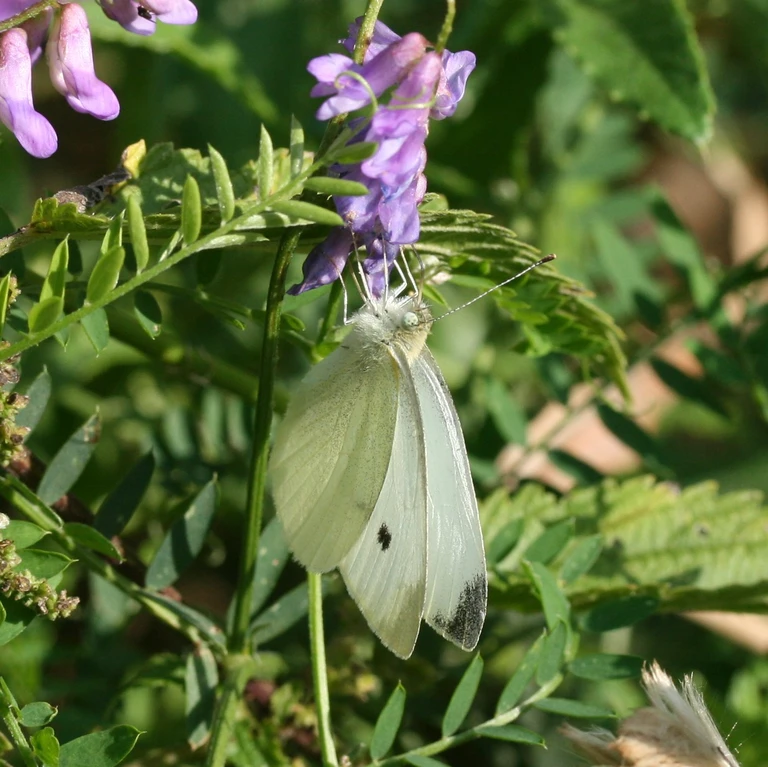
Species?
Pieris rapae
